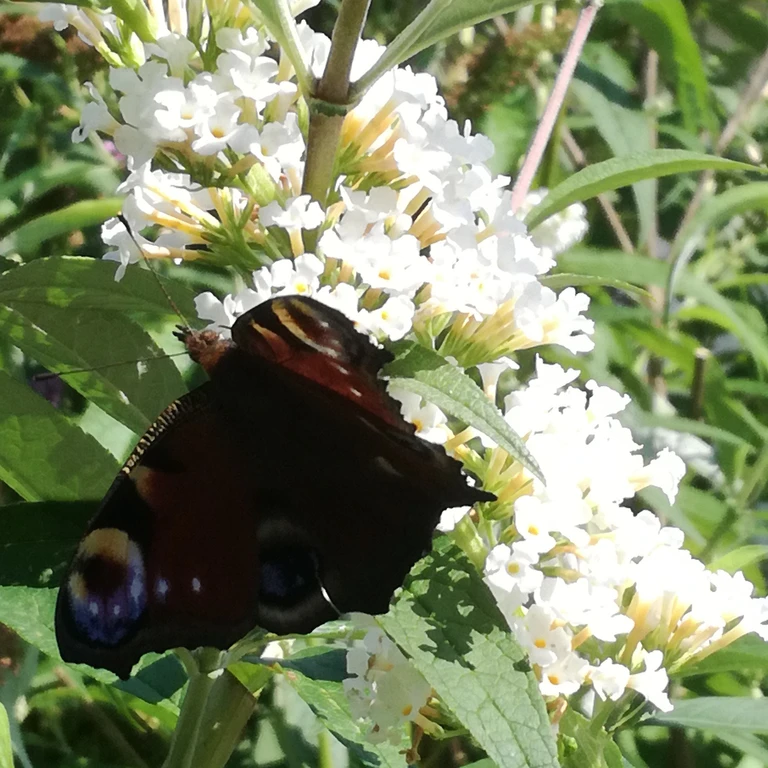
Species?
Aglais io
